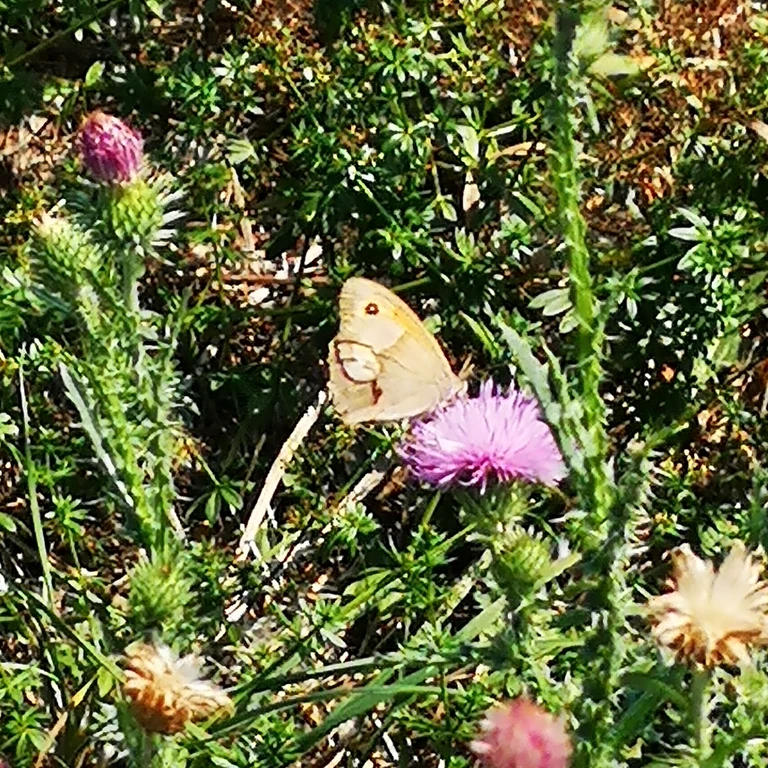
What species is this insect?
Maniola jurtina
